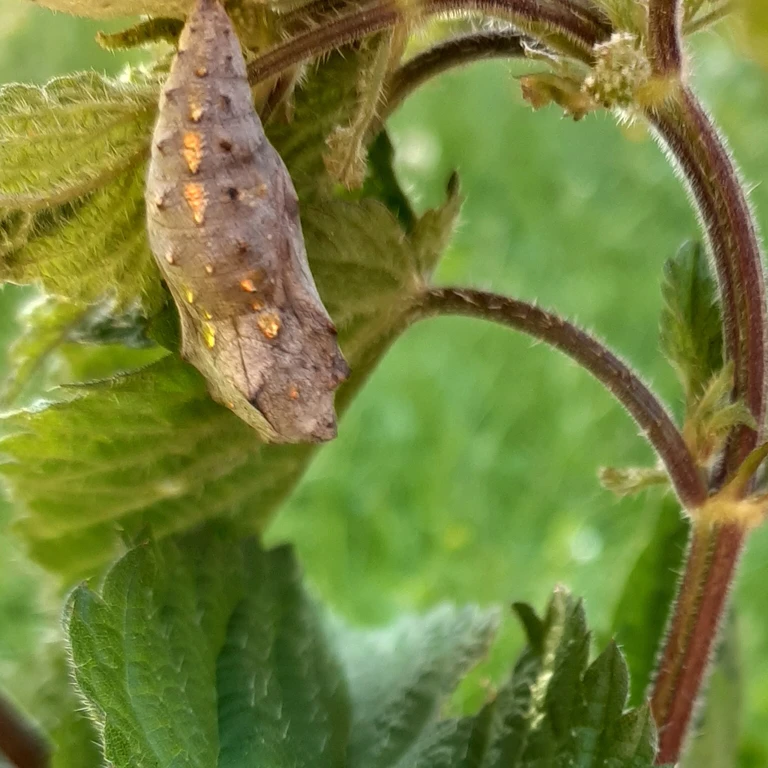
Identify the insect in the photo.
Vanessa atalanta
